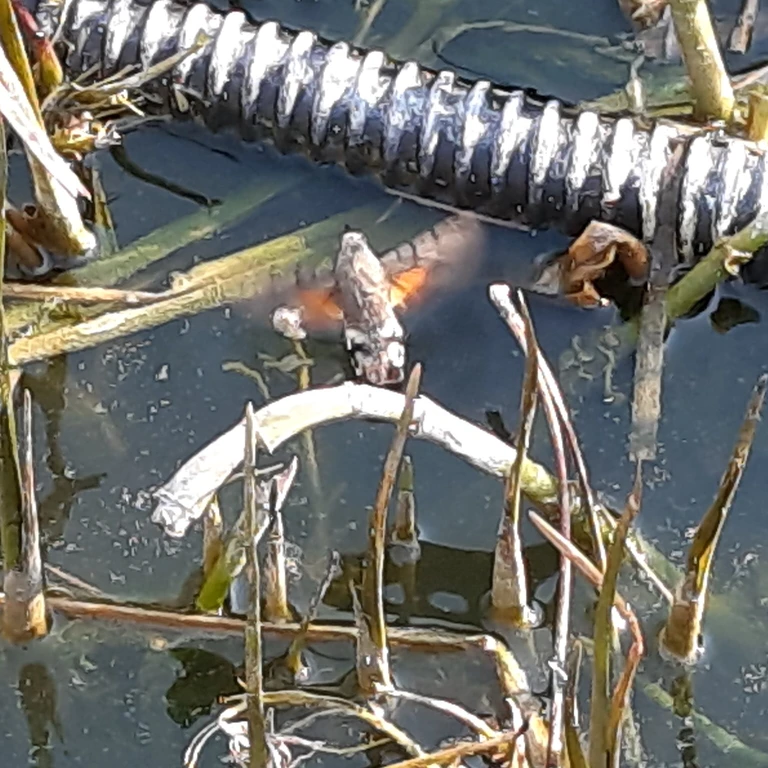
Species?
Macroglossum stellatarum
